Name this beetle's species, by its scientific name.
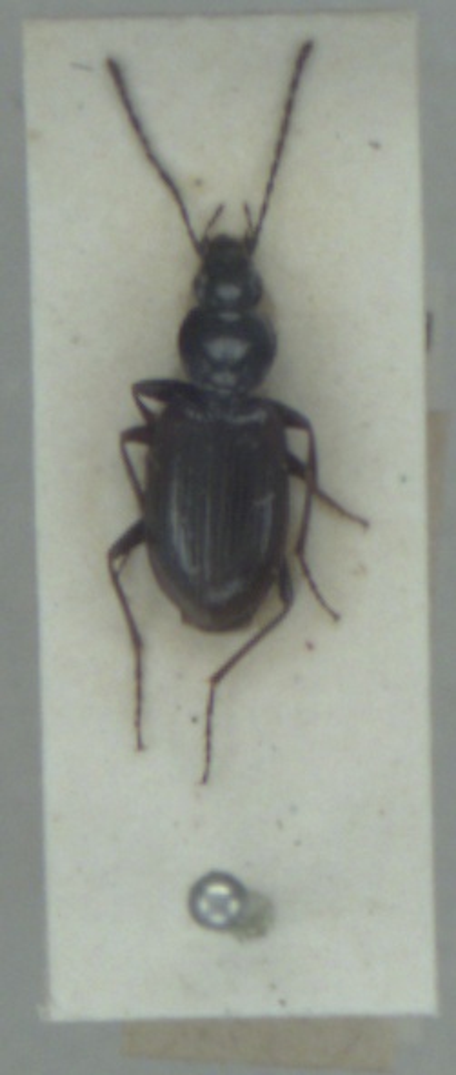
Agonum fuliginosum
